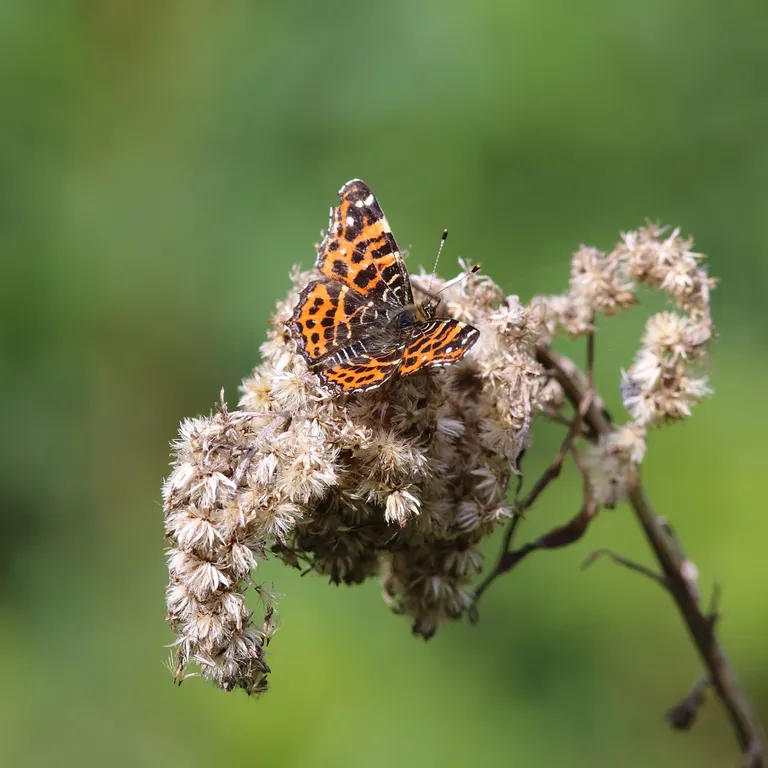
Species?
Araschnia levana
